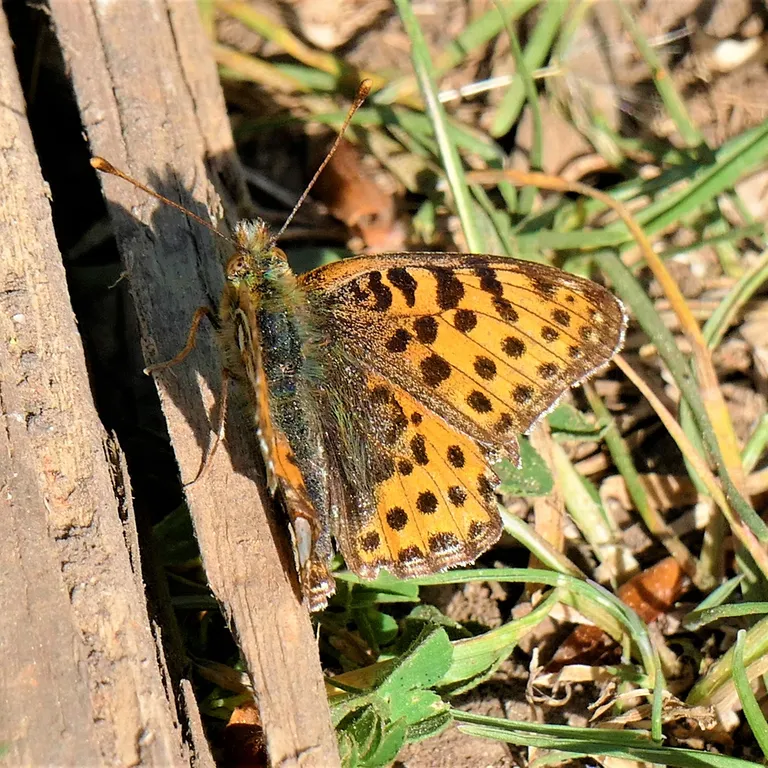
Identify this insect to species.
Issoria lathonia
